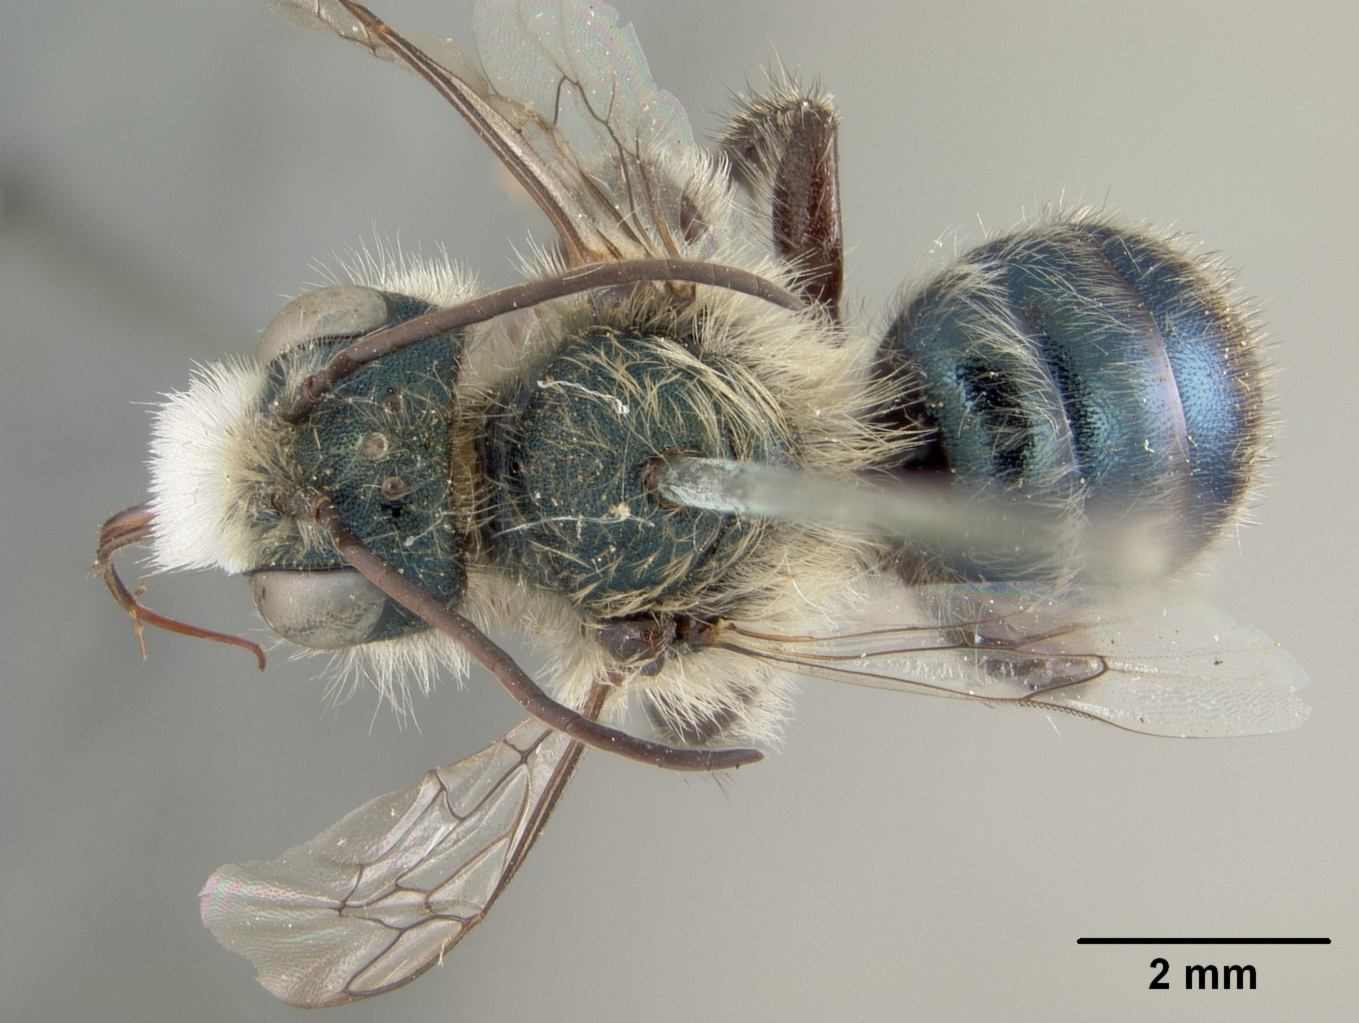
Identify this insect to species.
Osmia universitatis
